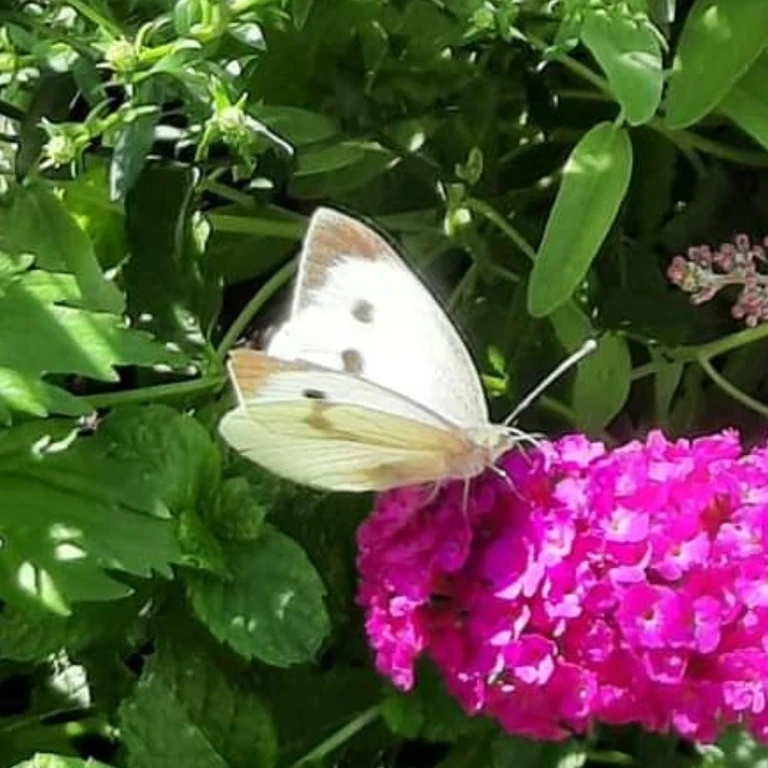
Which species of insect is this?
Pieris brassicae
